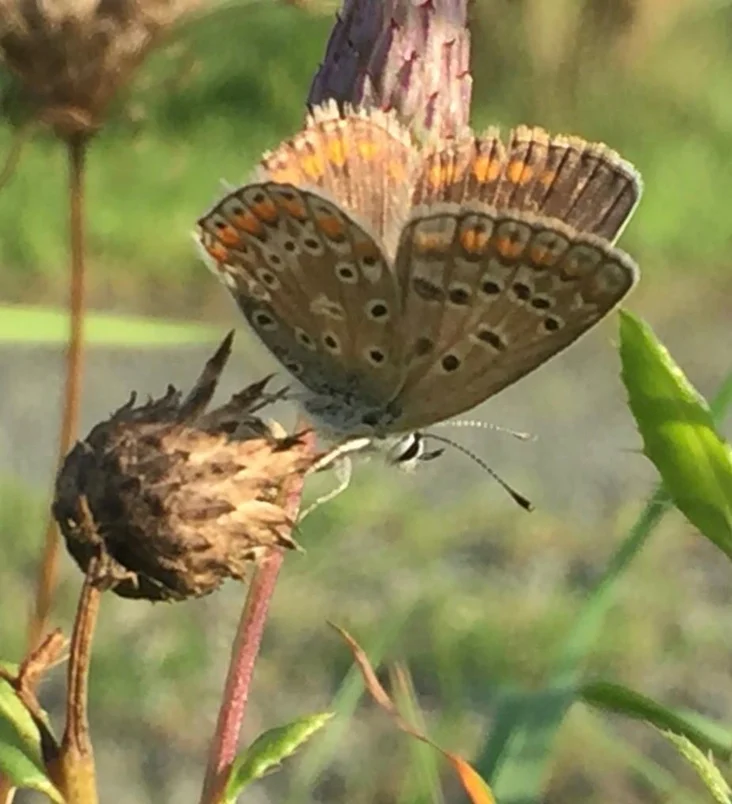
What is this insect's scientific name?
Polyommatus icarus
